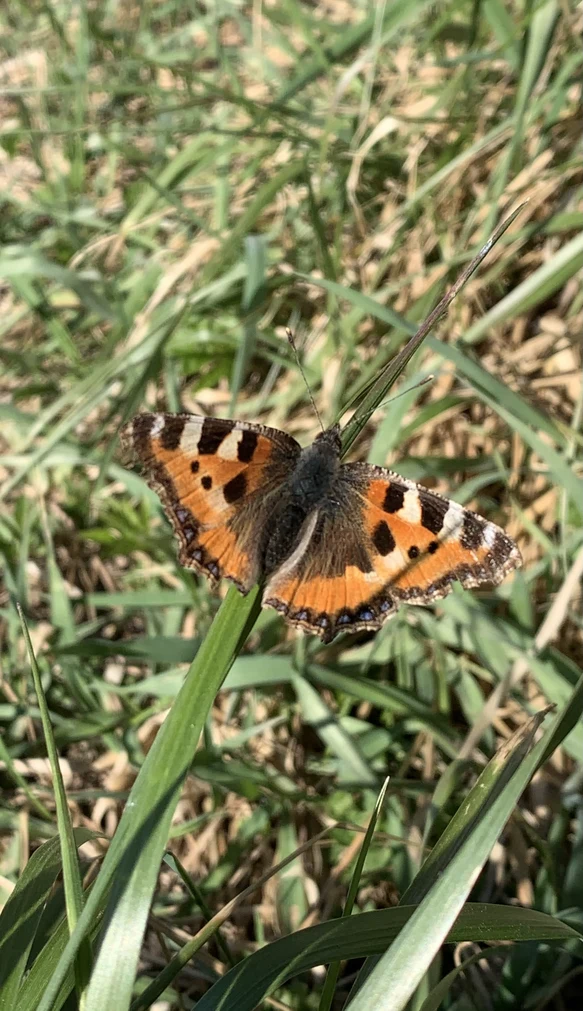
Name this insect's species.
Aglais urticae
